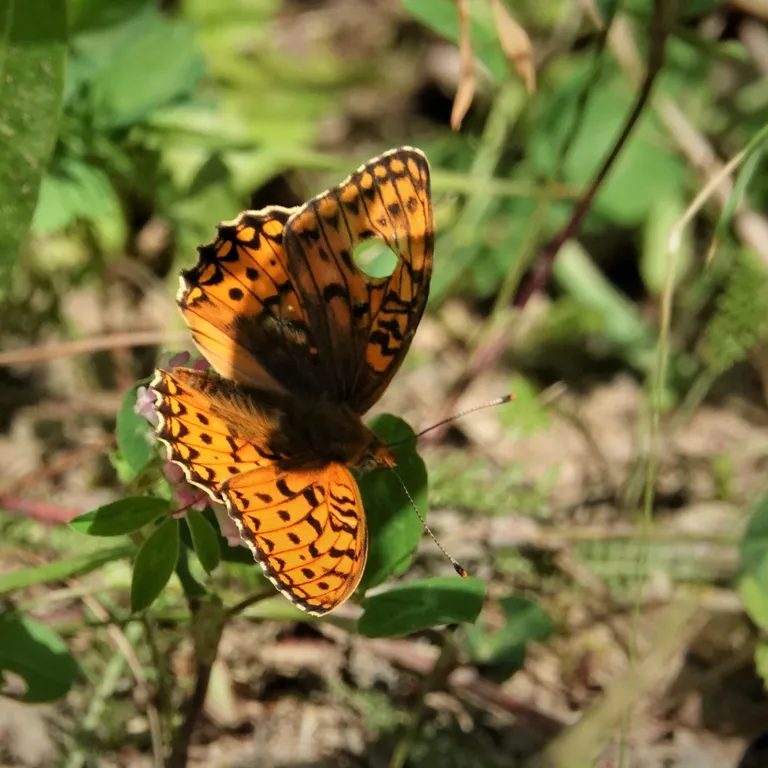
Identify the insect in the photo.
Fabriciana niobe
